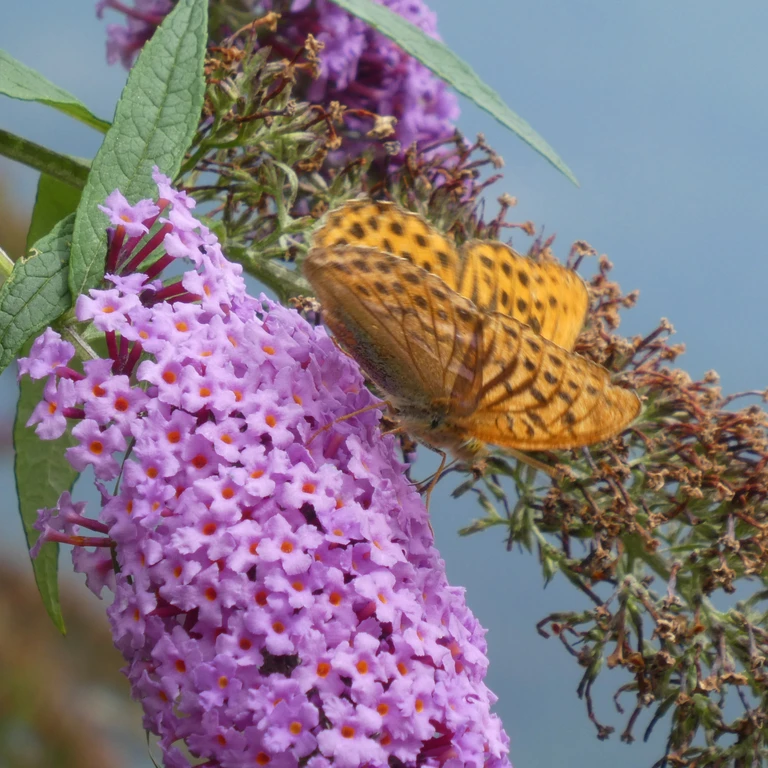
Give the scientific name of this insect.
Argynnis paphia
